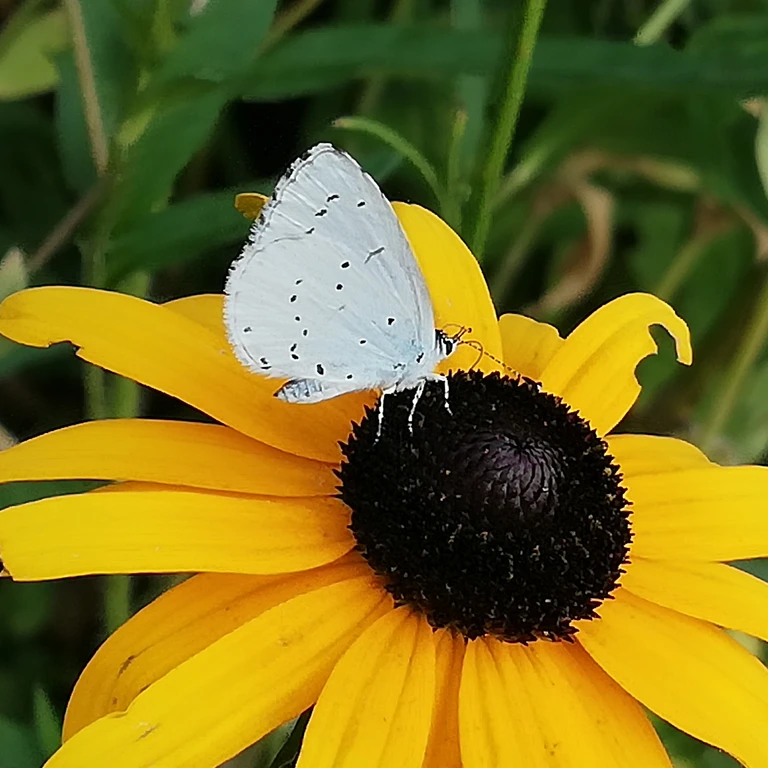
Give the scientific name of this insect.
Celastrina argiolus
